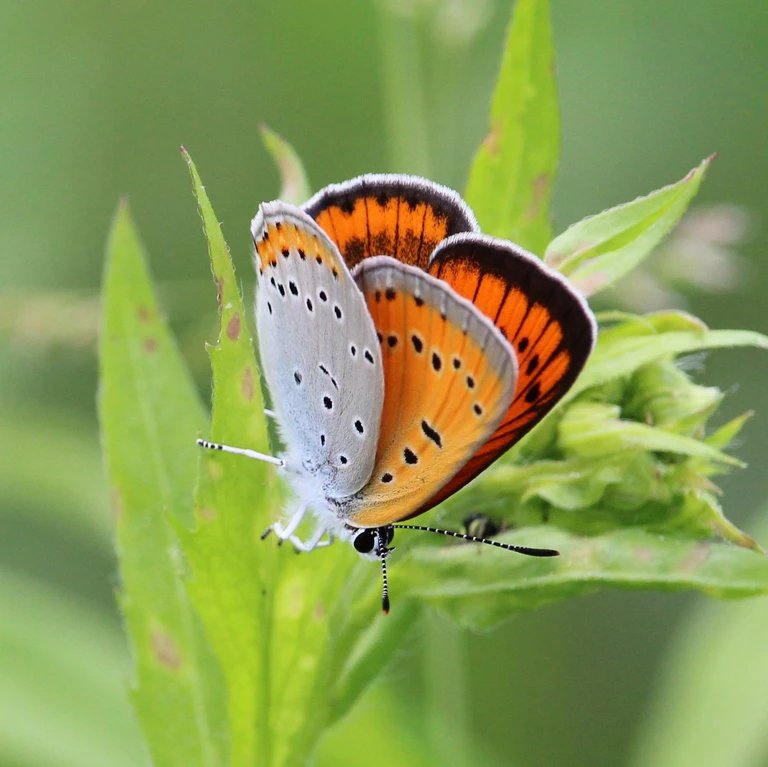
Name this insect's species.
Lycaena dispar
